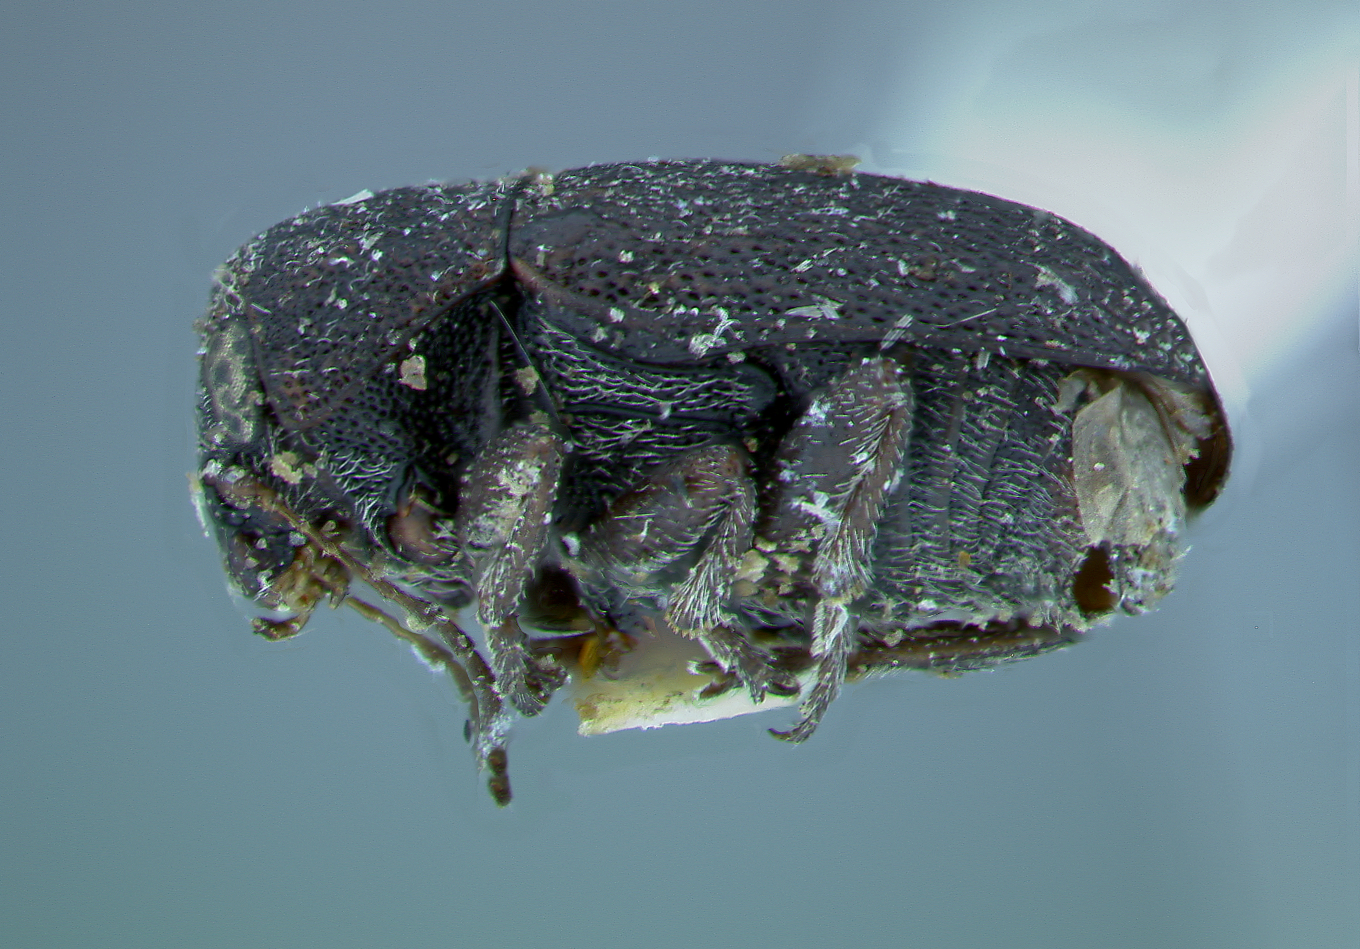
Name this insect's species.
Pachybrachys microps
